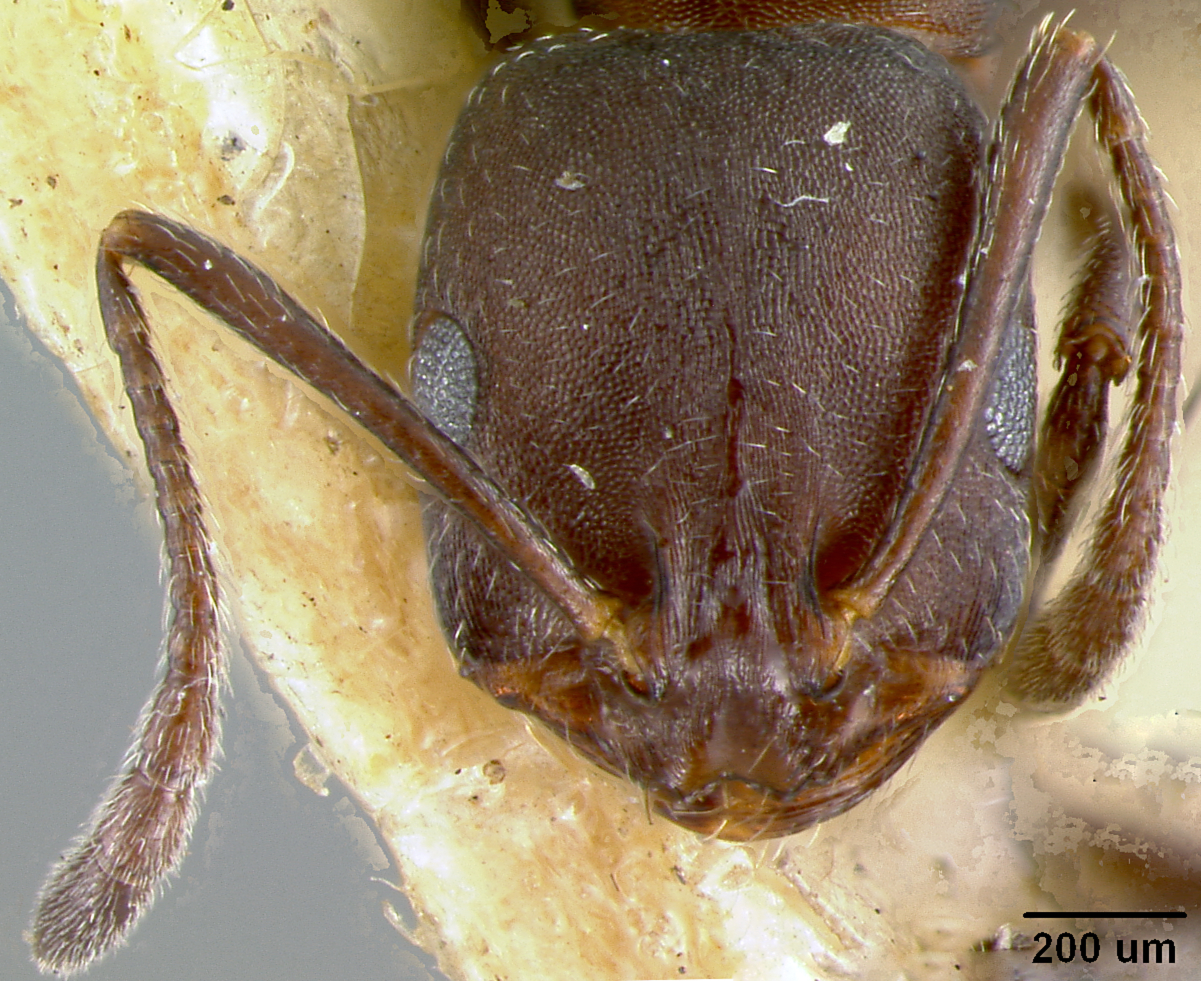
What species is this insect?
Monomorium afrum
